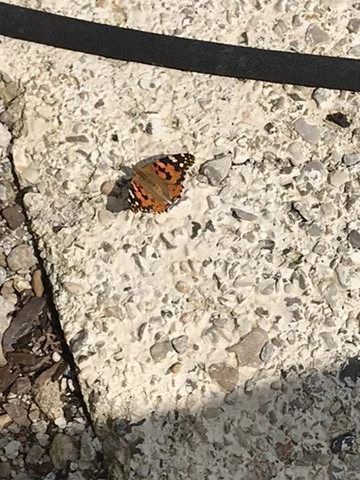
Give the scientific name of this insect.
Vanessa cardui
